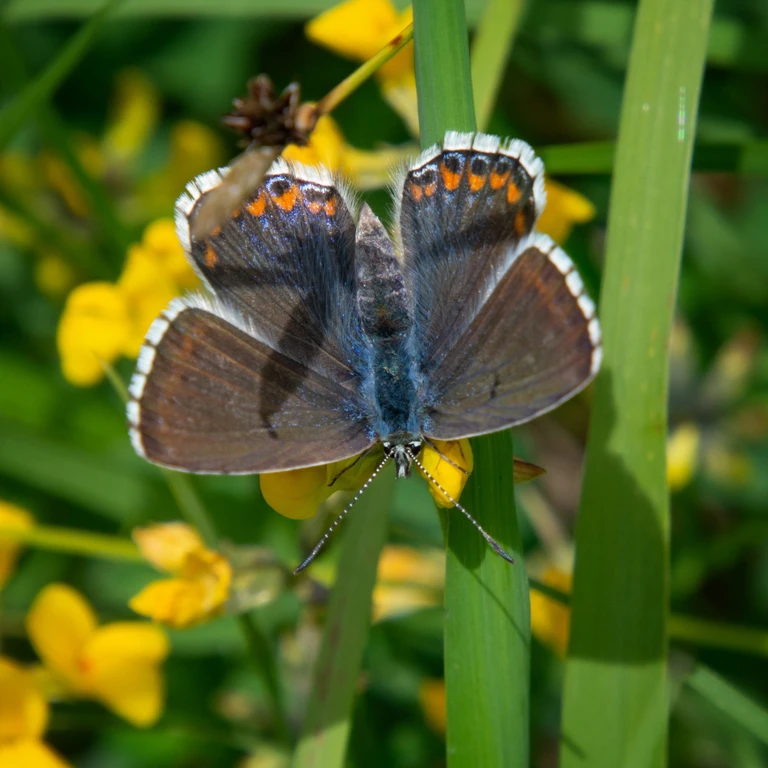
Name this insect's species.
Lysandra bellargus
